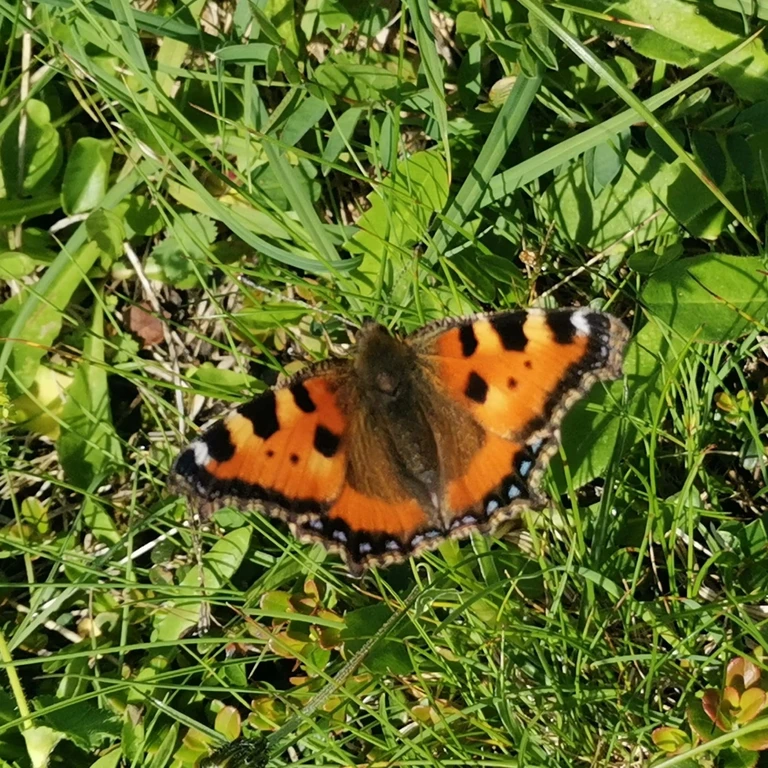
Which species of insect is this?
Aglais urticae
